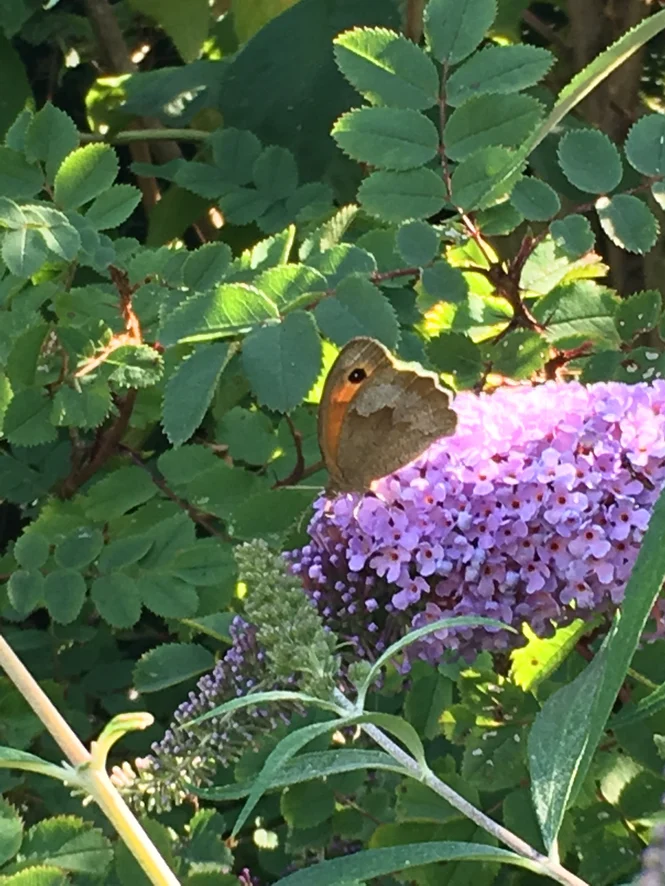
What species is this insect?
Maniola jurtina
